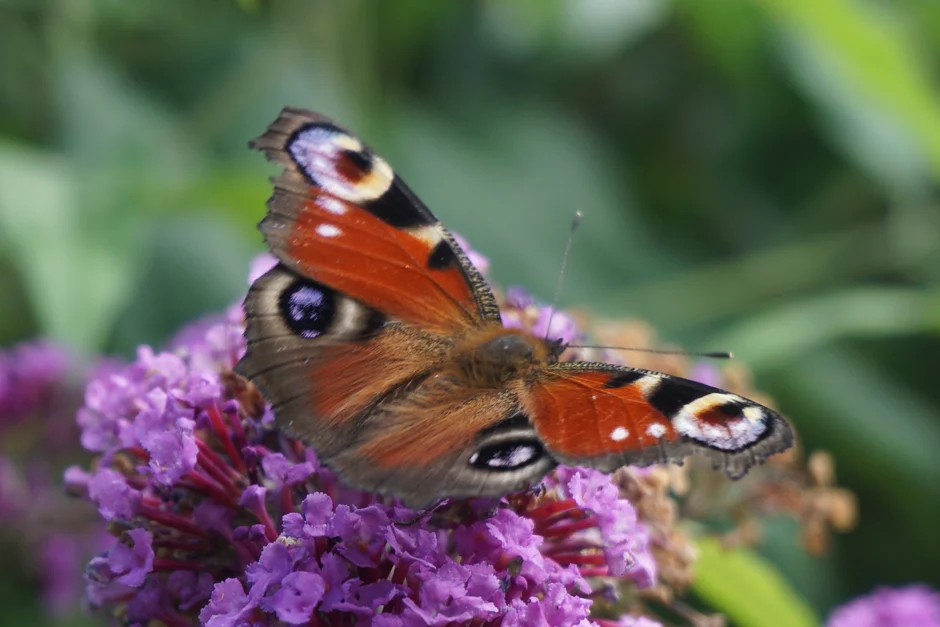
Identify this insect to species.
Aglais io
